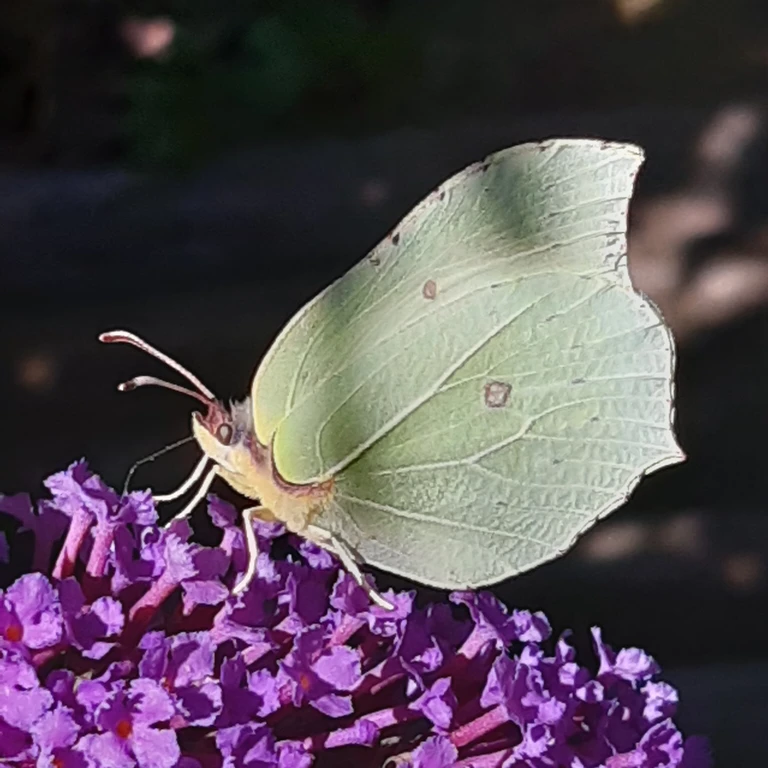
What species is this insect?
Gonepteryx rhamni
